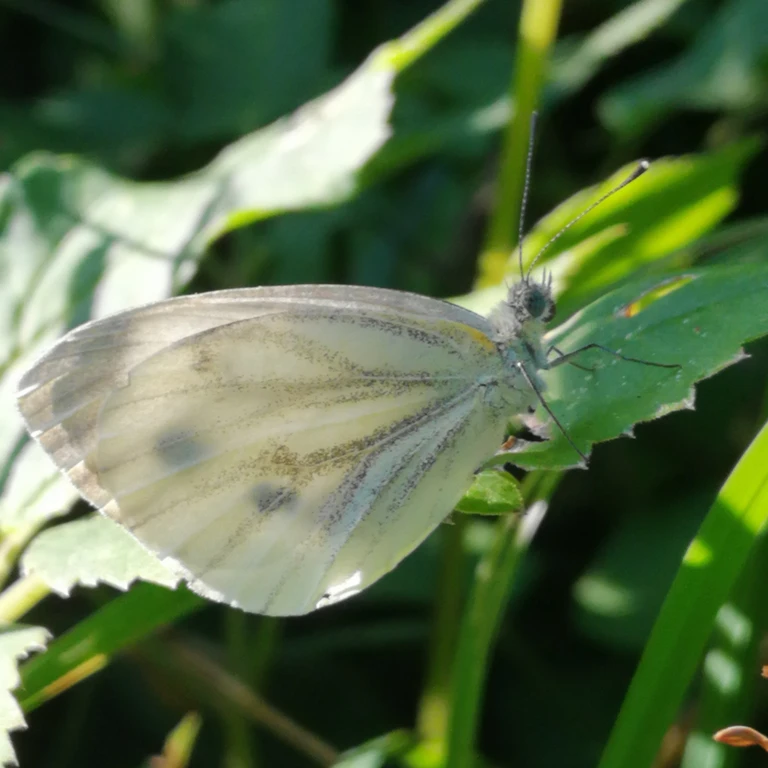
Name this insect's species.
Pieris napi
